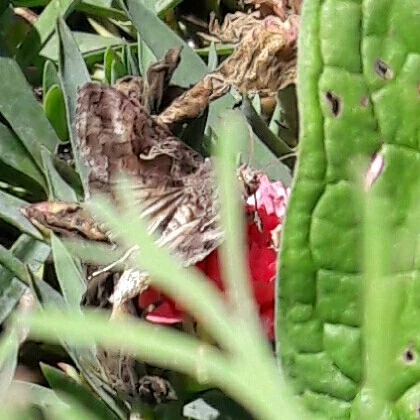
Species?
Autographa gamma
